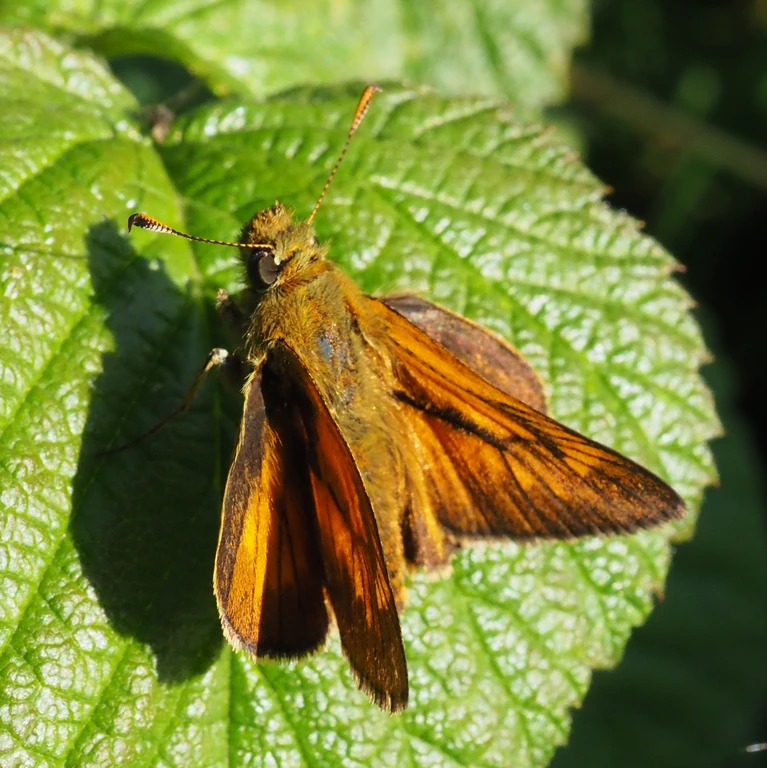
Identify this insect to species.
Ochlodes sylvanus (also Ochlodes venata)
